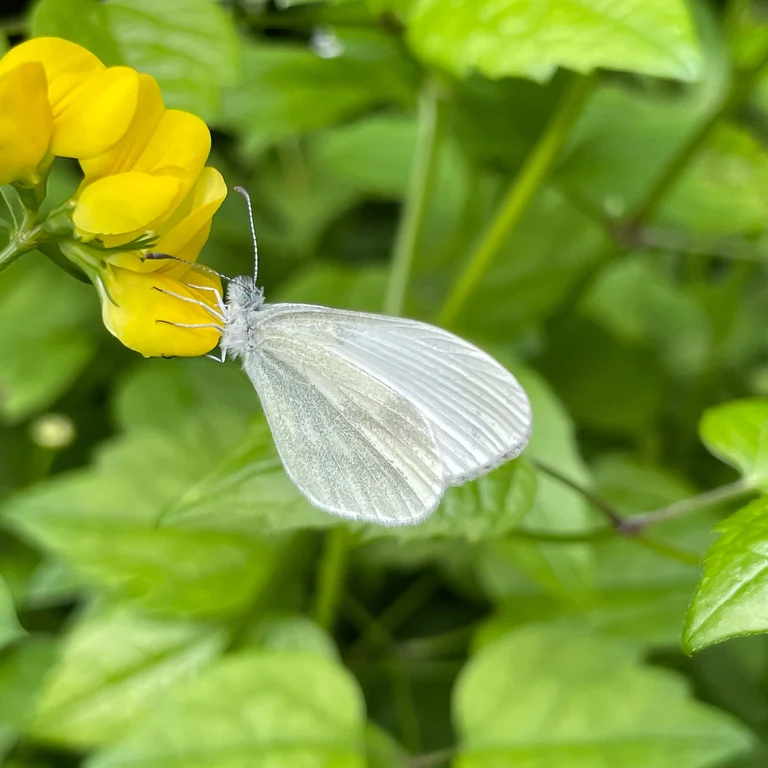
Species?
Leptidea sinapis/juvernica
